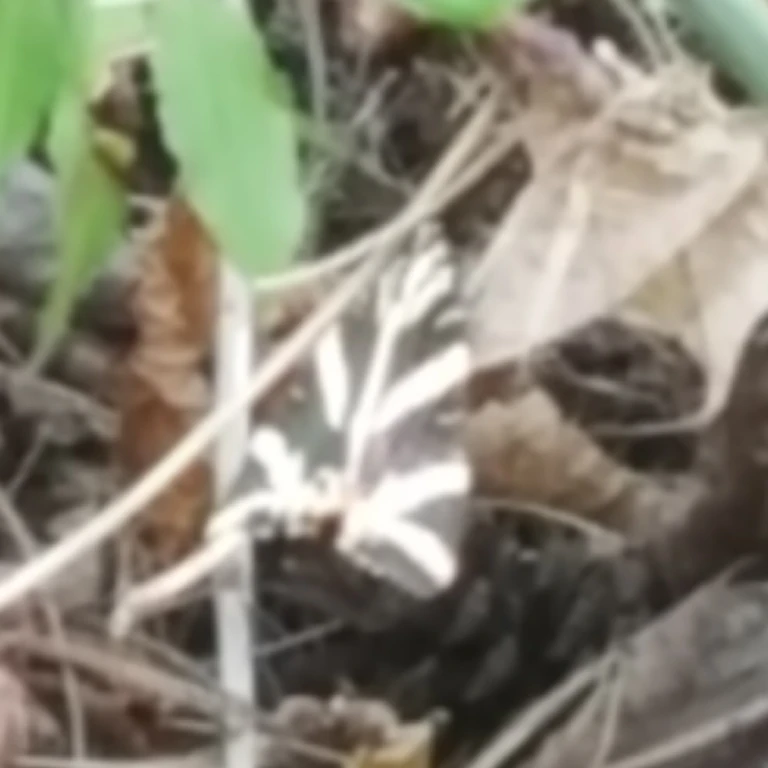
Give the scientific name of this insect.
Euplagia quadripunctaria
